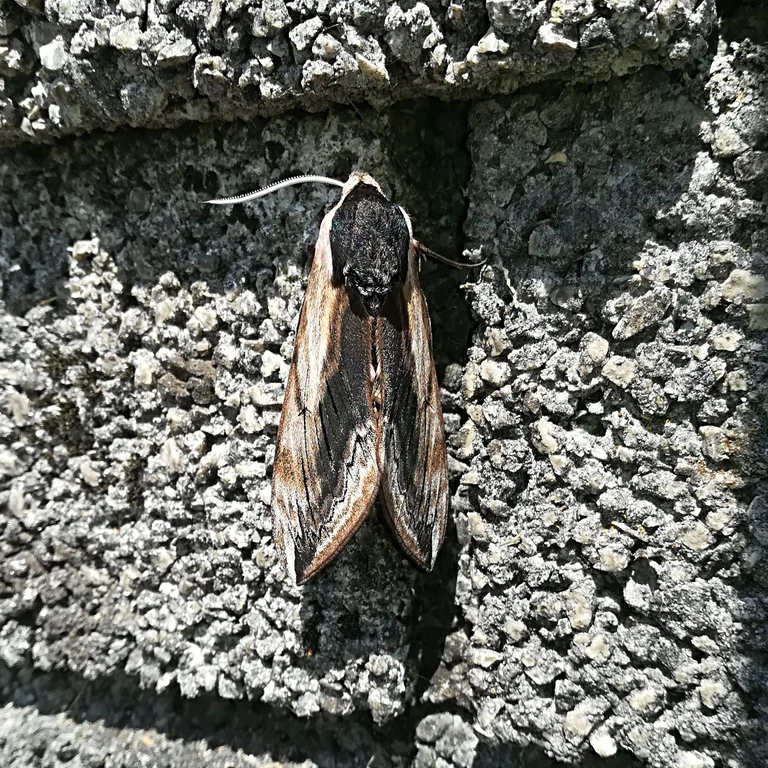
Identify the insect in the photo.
Sphinx ligustri
